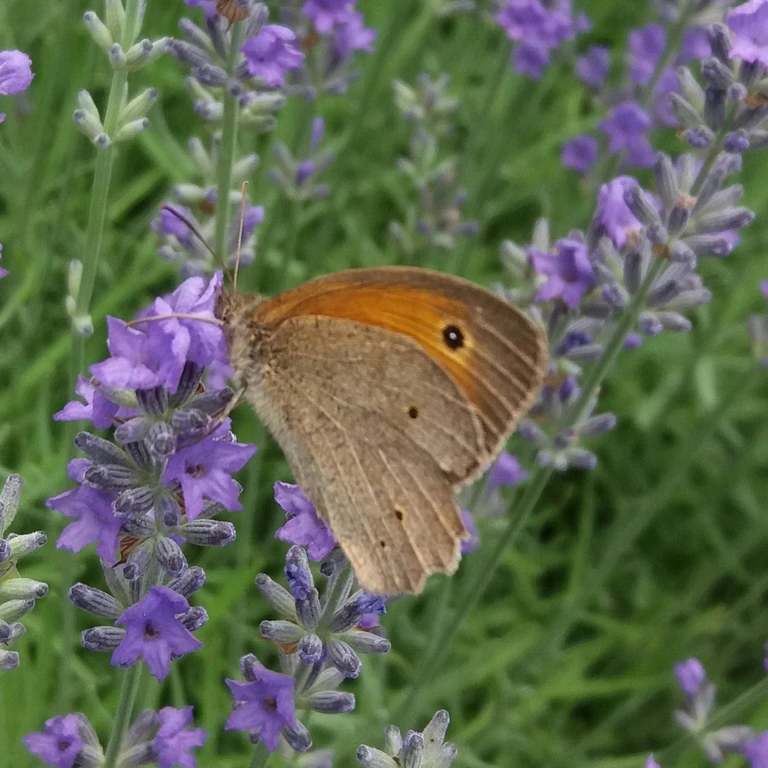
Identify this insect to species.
Maniola jurtina
